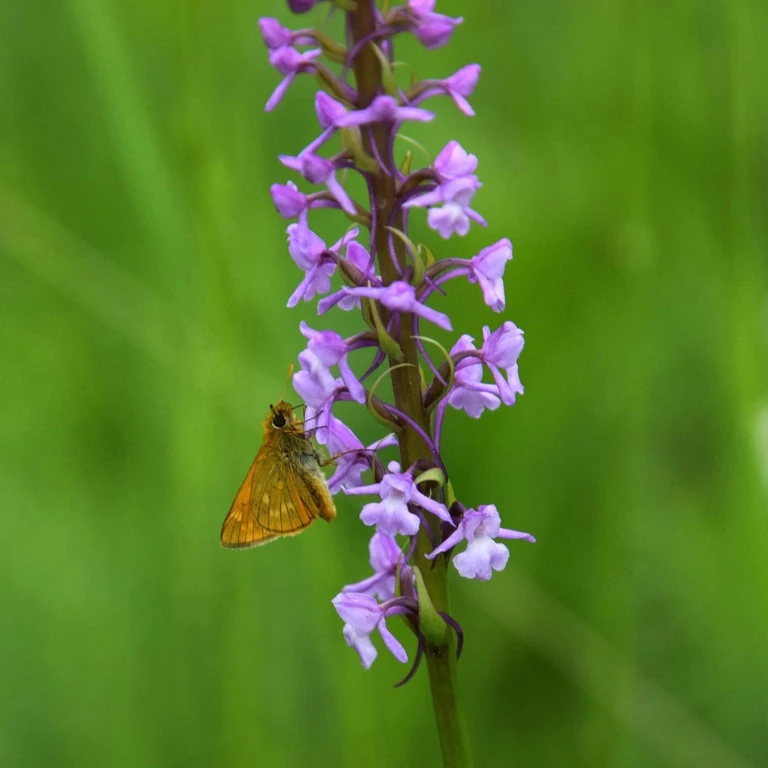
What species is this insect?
Ochlodes sylvanus (also Ochlodes venata)
